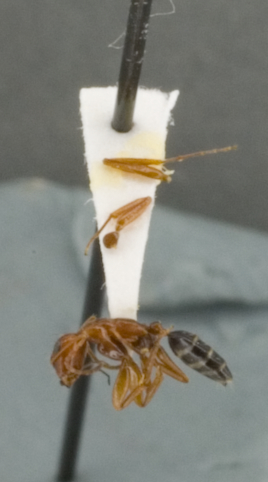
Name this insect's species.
Camponotus erythrocephalus
